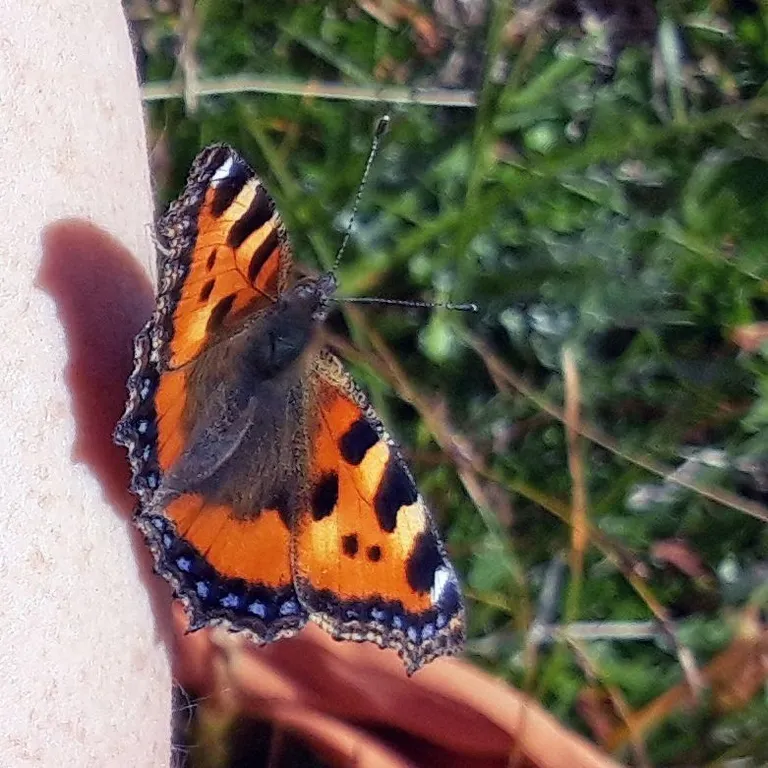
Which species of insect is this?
Aglais urticae
